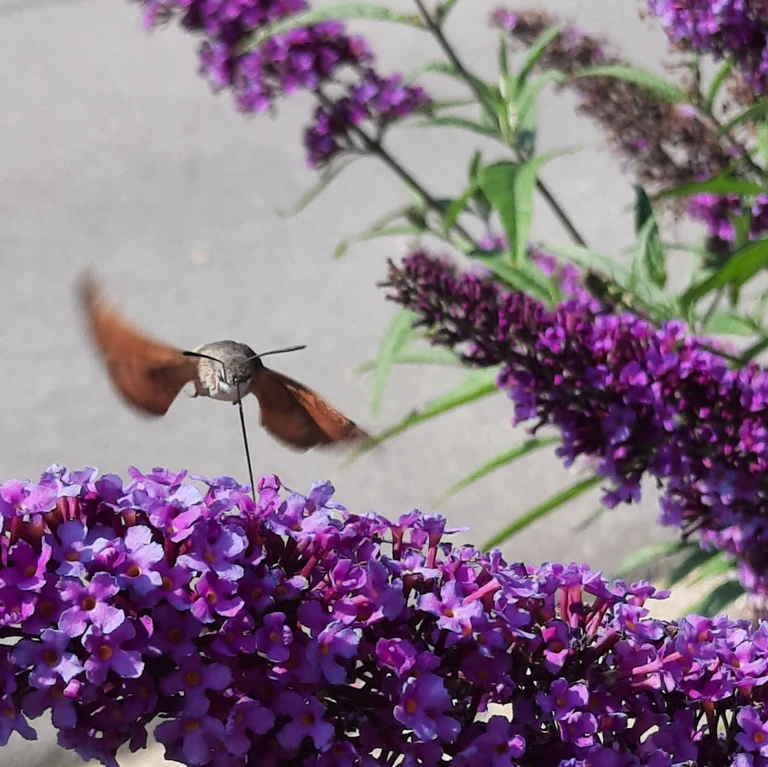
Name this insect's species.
Macroglossum stellatarum
